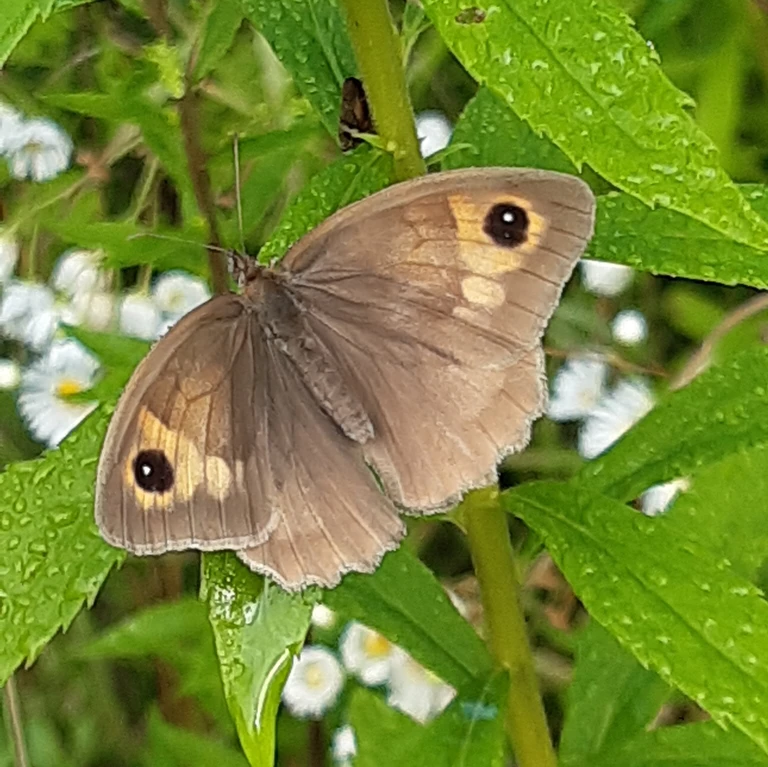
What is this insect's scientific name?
Maniola jurtina
